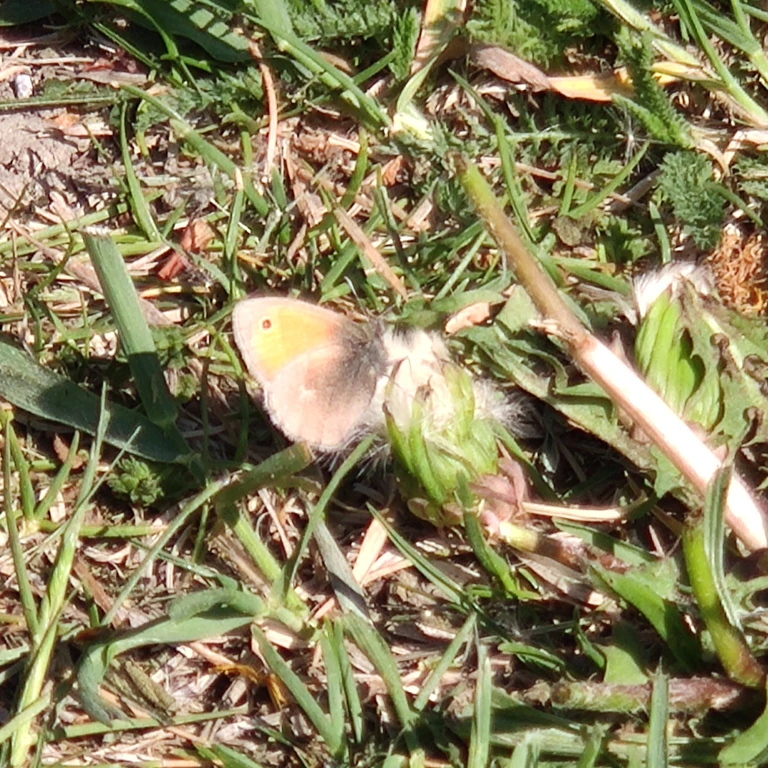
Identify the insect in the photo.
Coenonympha pamphilus
